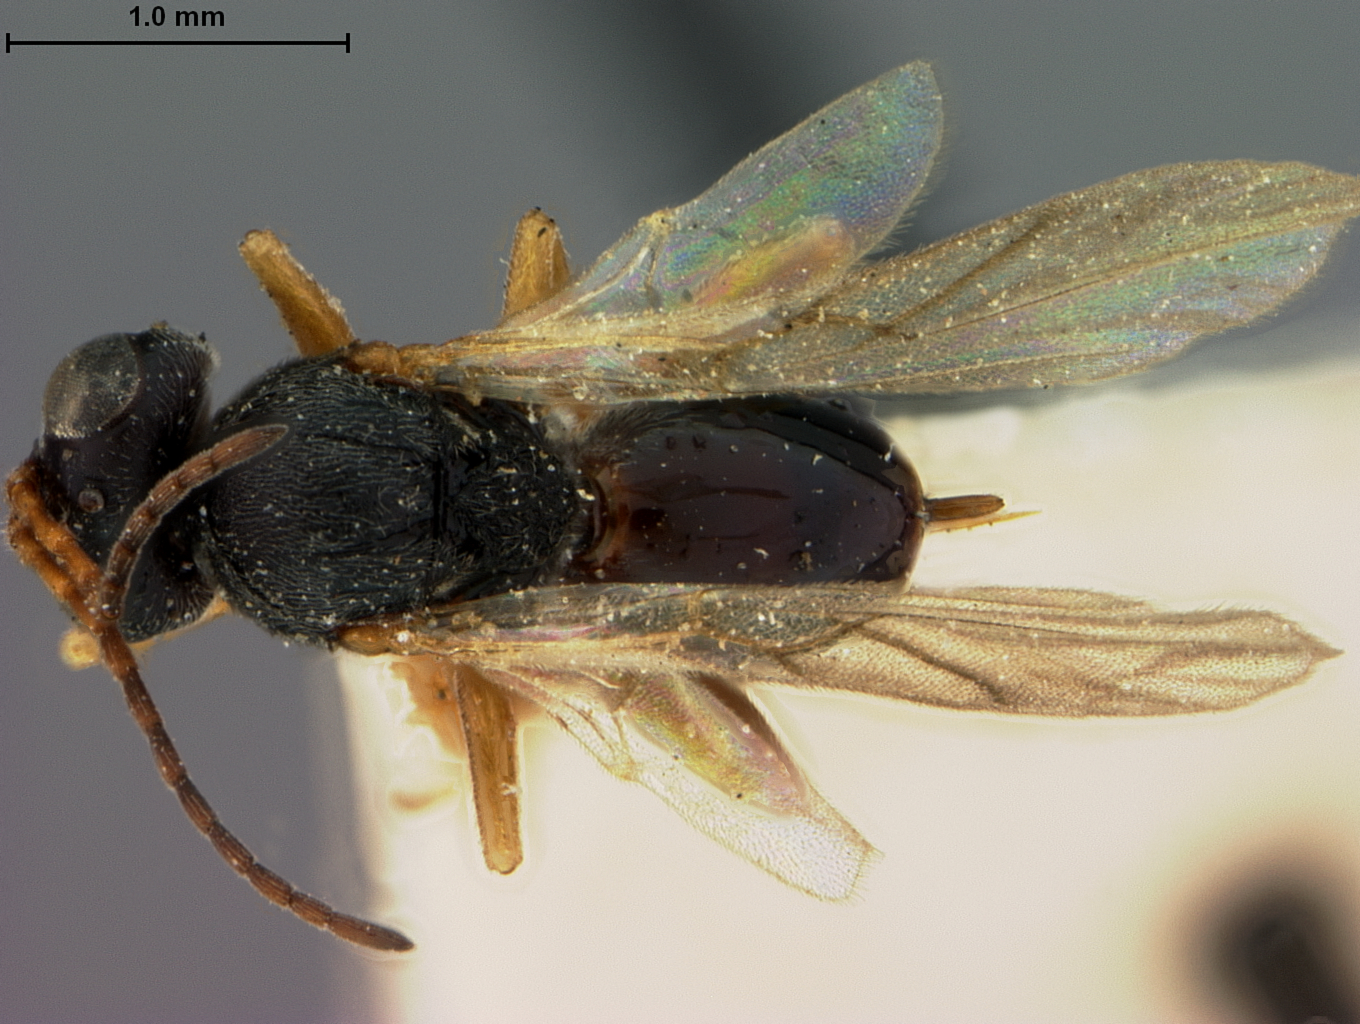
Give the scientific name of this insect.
Periclistus smilacis
